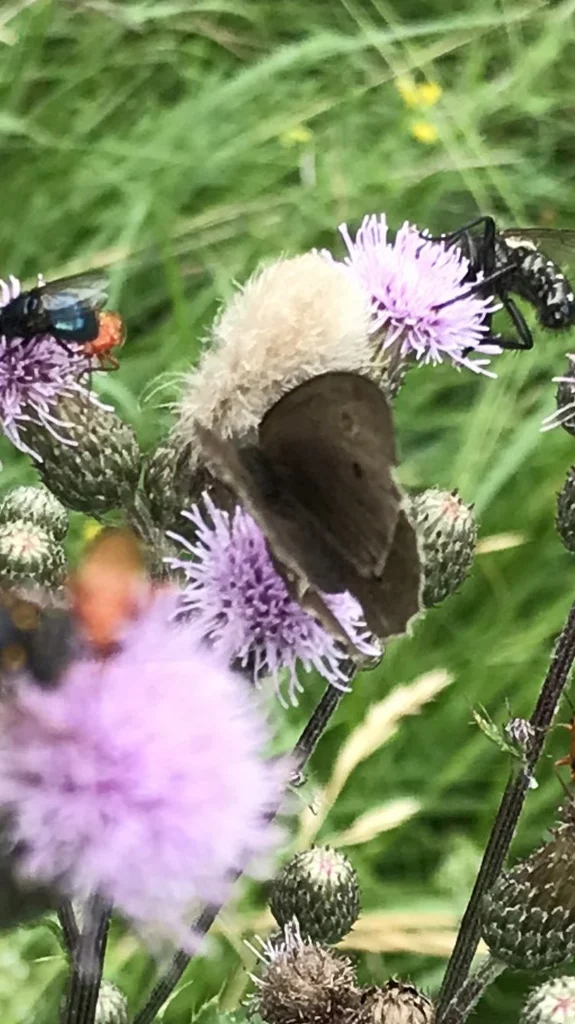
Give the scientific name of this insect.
Aphantopus hyperantus
